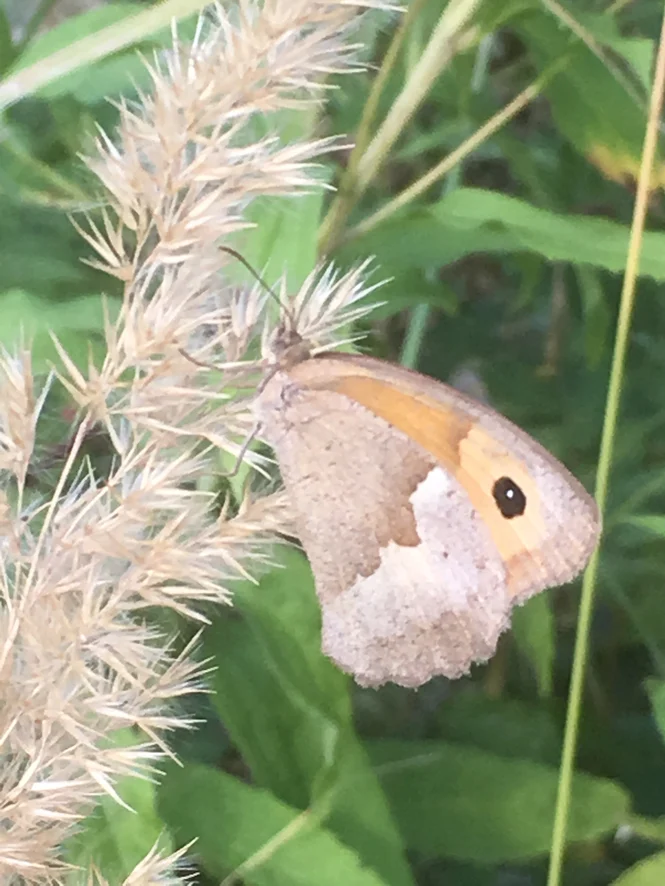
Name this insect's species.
Maniola jurtina
